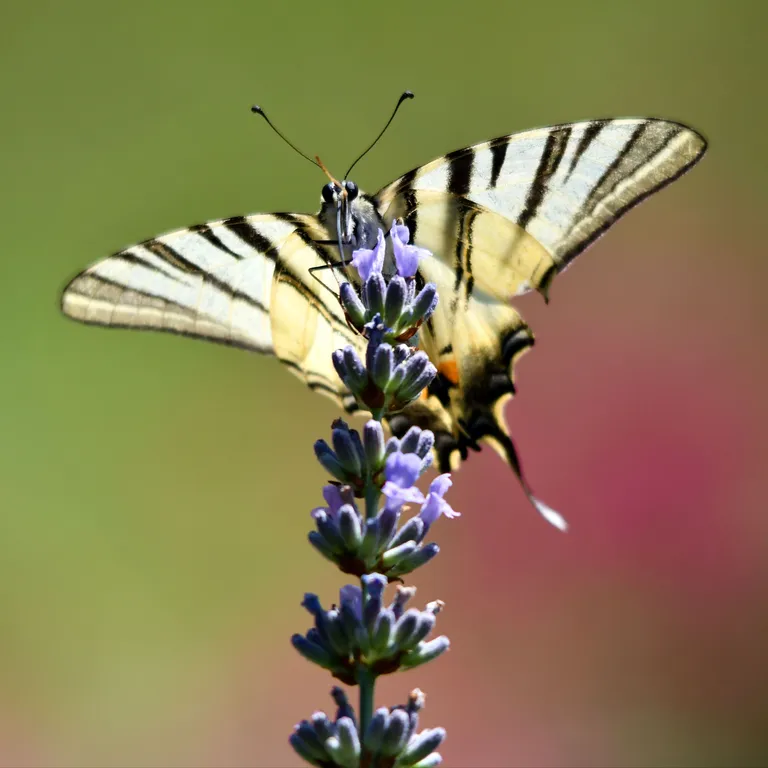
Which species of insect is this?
Iphiclides podalirius
